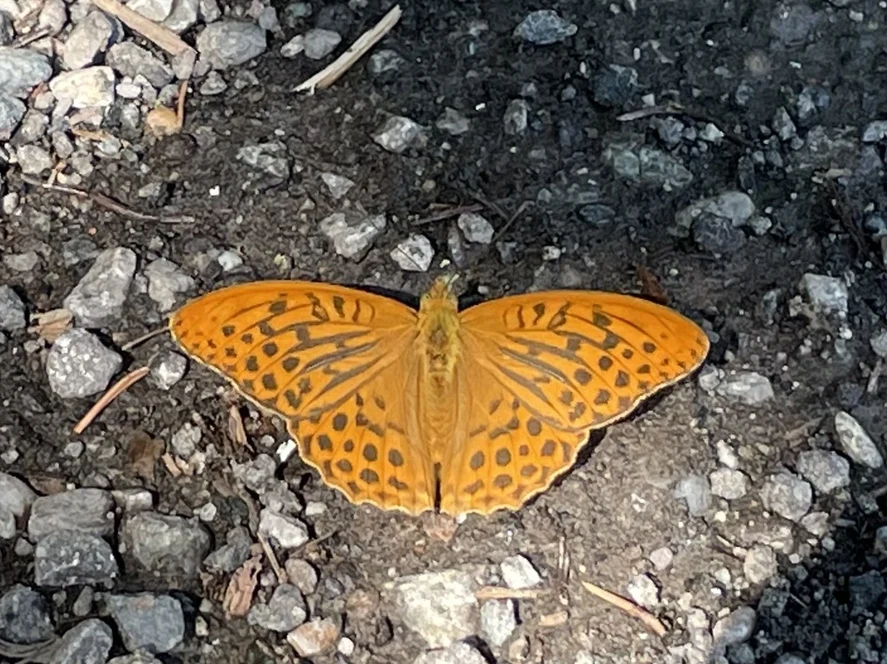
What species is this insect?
Argynnis paphia
